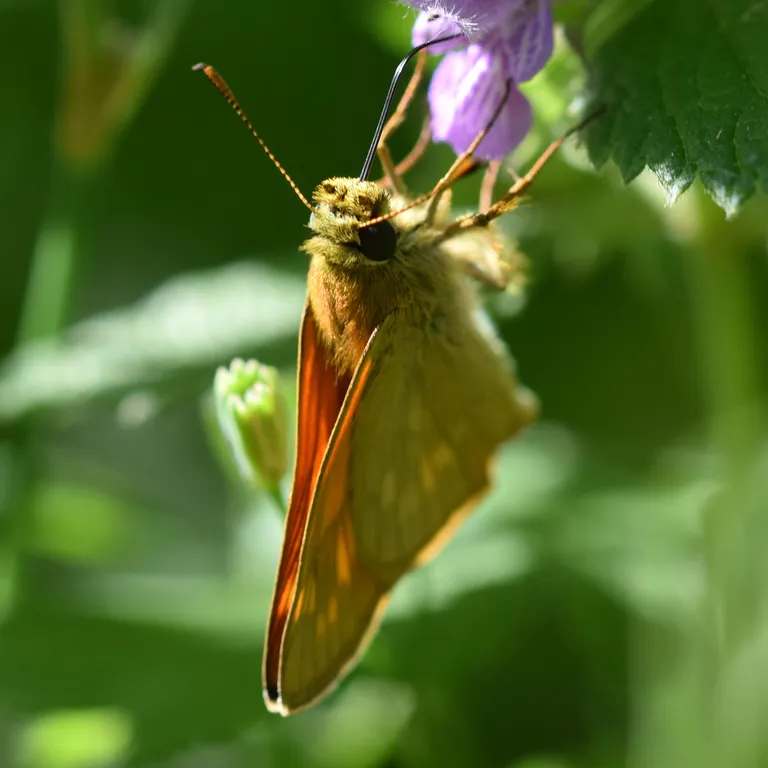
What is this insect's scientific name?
Ochlodes sylvanus (also Ochlodes venata)
